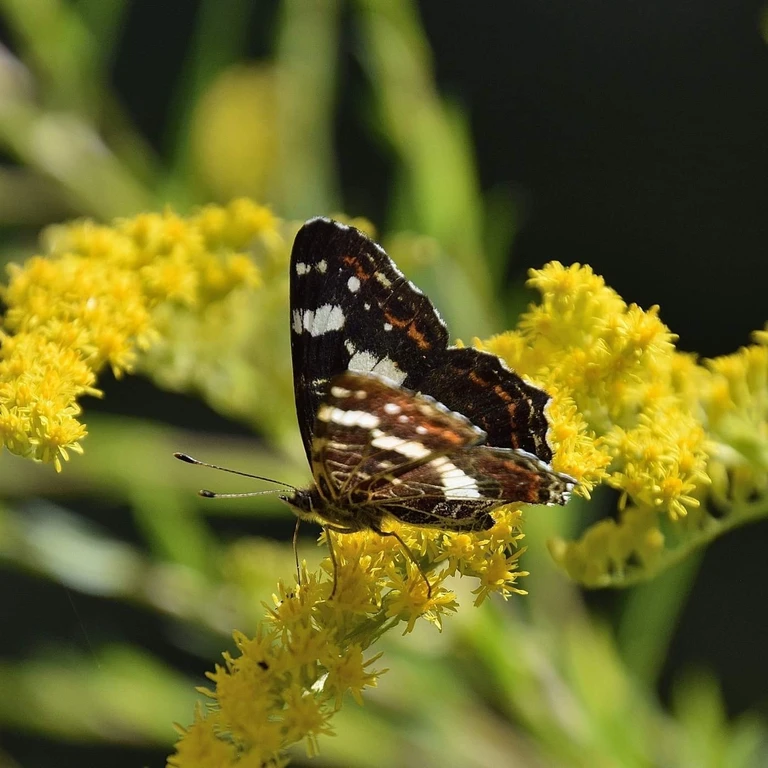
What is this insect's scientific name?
Araschnia levana
